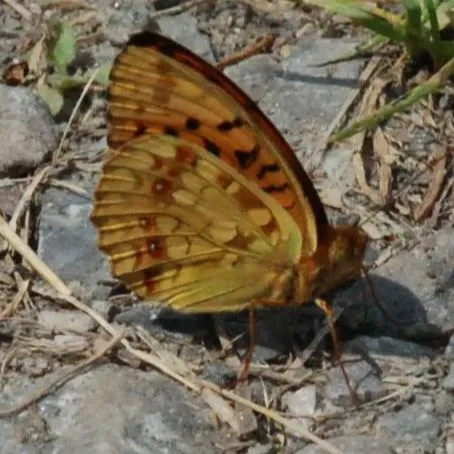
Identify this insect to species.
Fabriciana adippe
